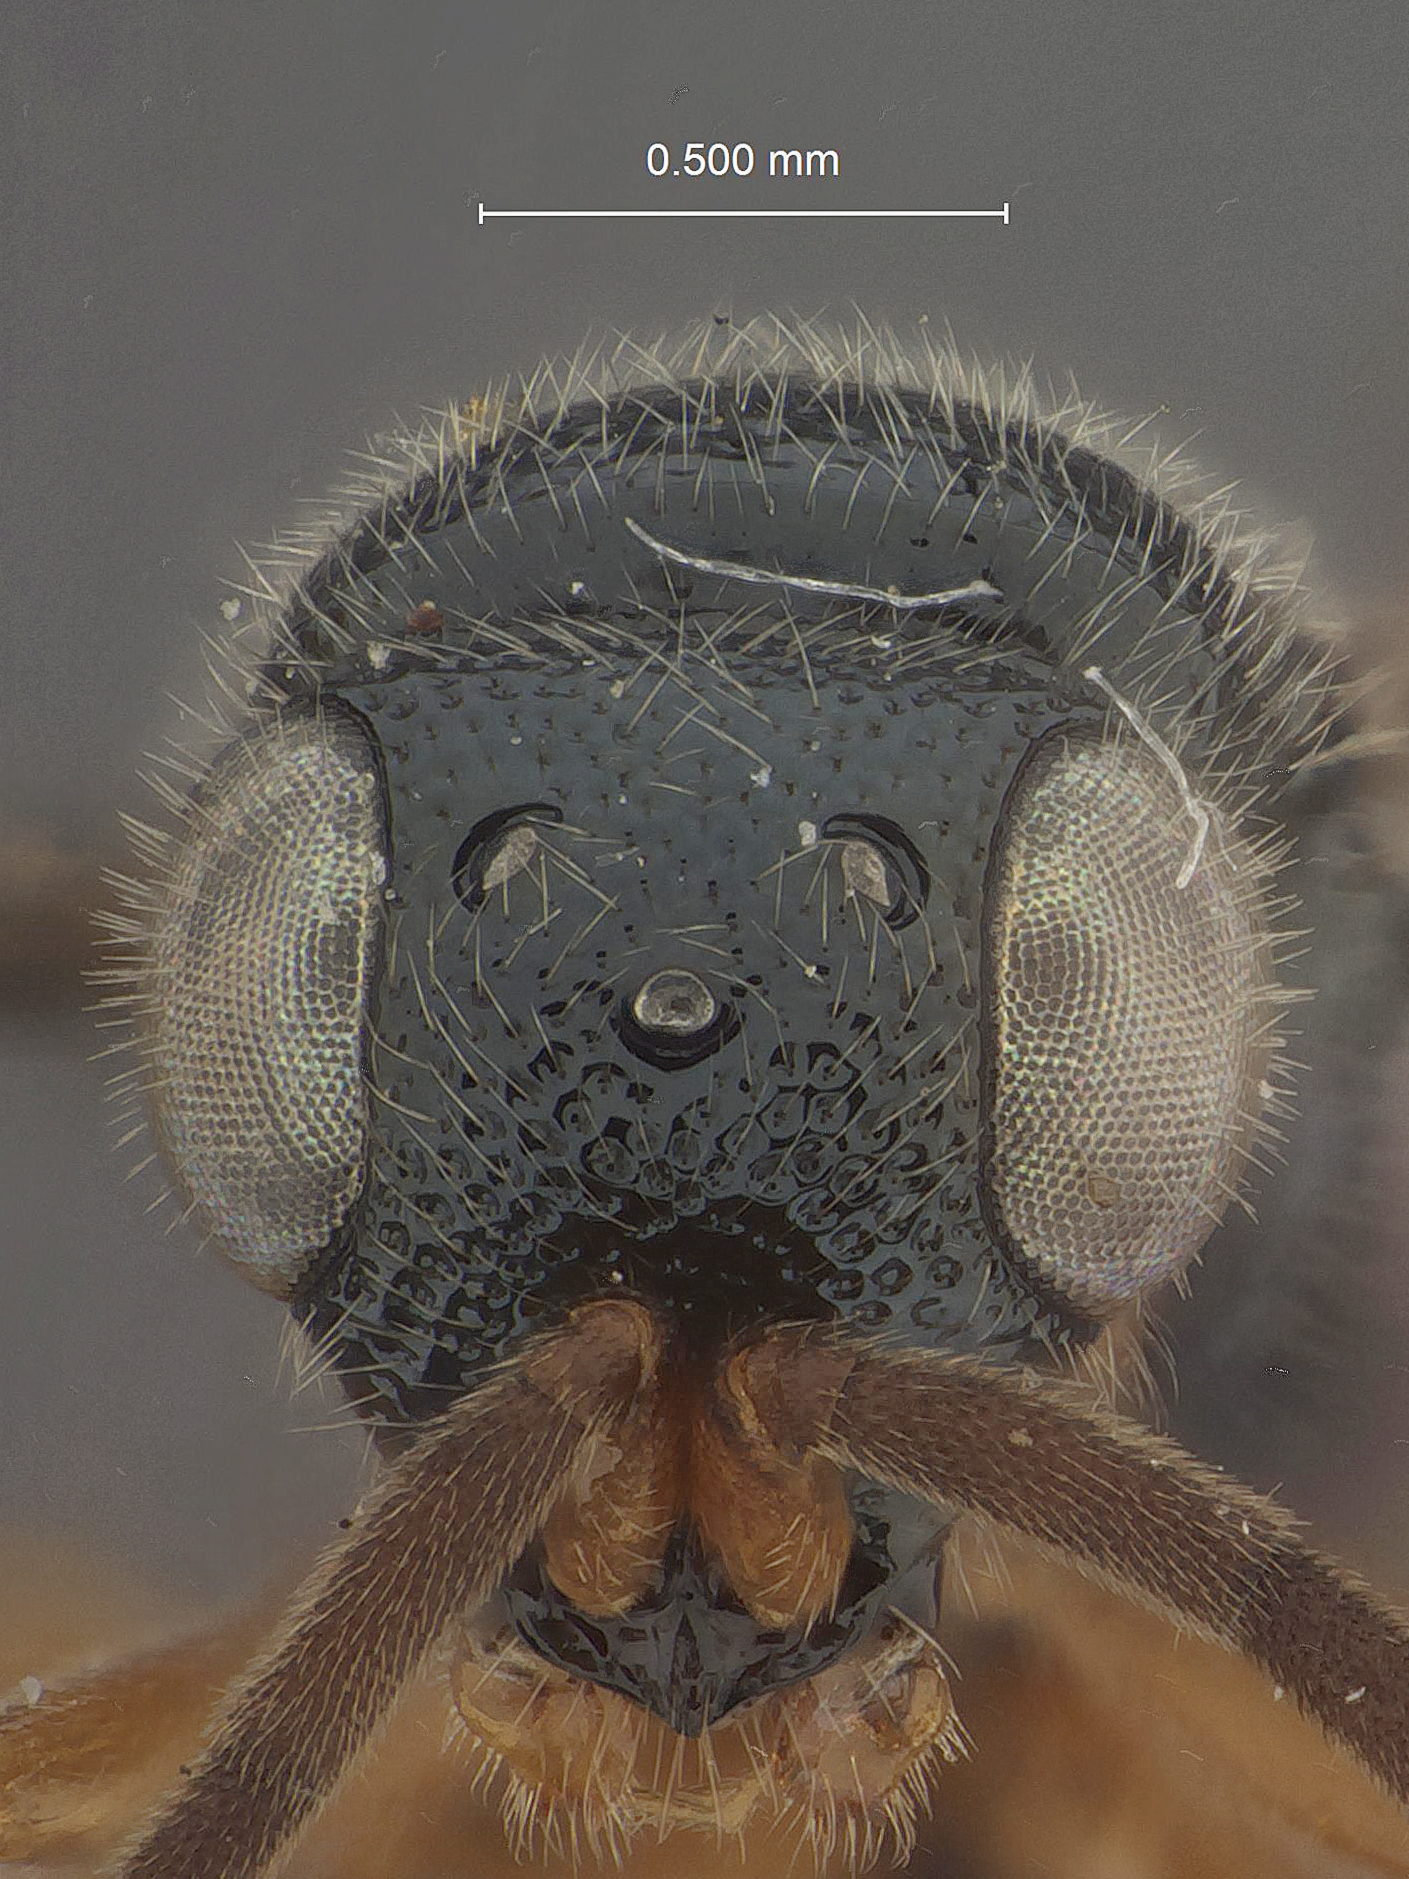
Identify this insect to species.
Adelphe anisomorphae
